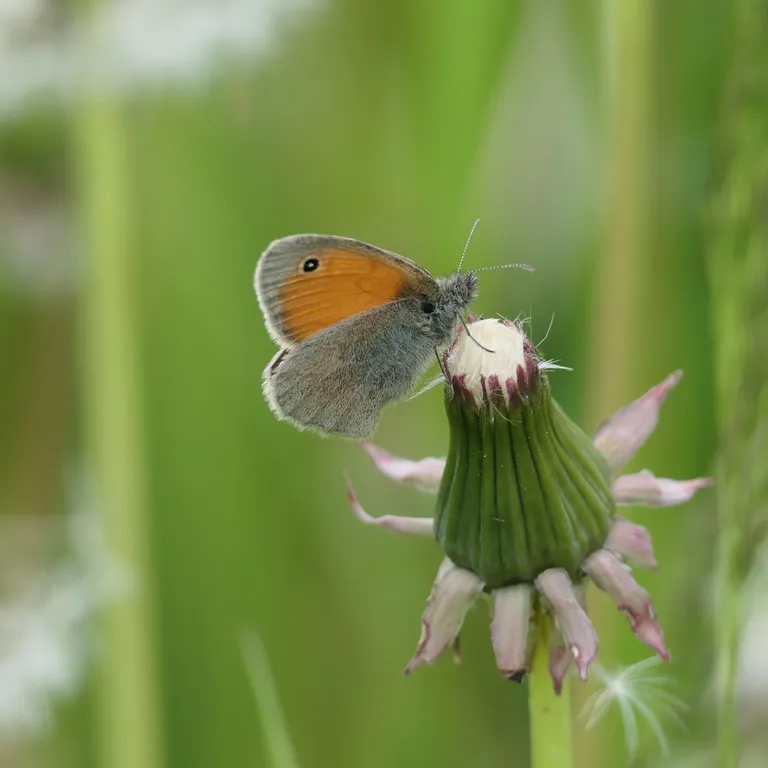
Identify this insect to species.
Coenonympha pamphilus
